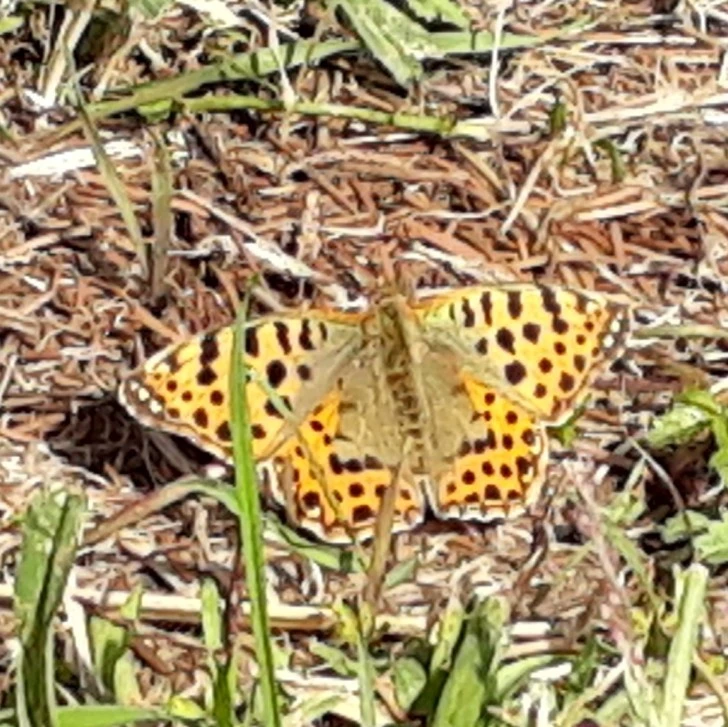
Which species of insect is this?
Issoria lathonia
